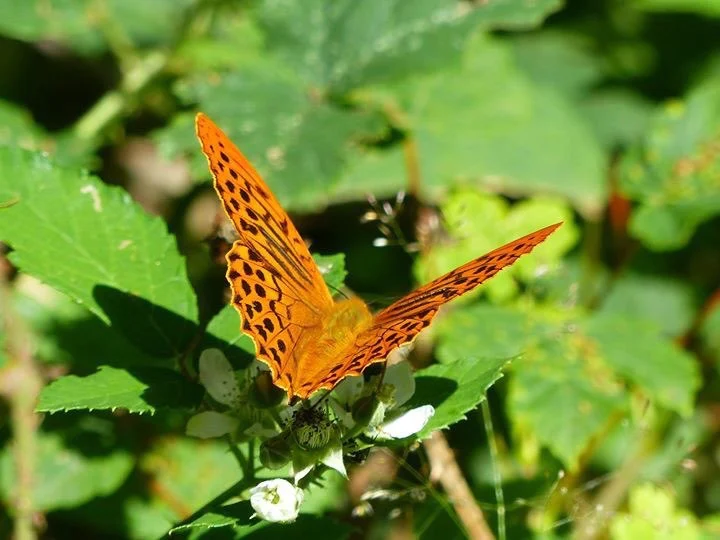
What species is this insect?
Argynnis paphia
